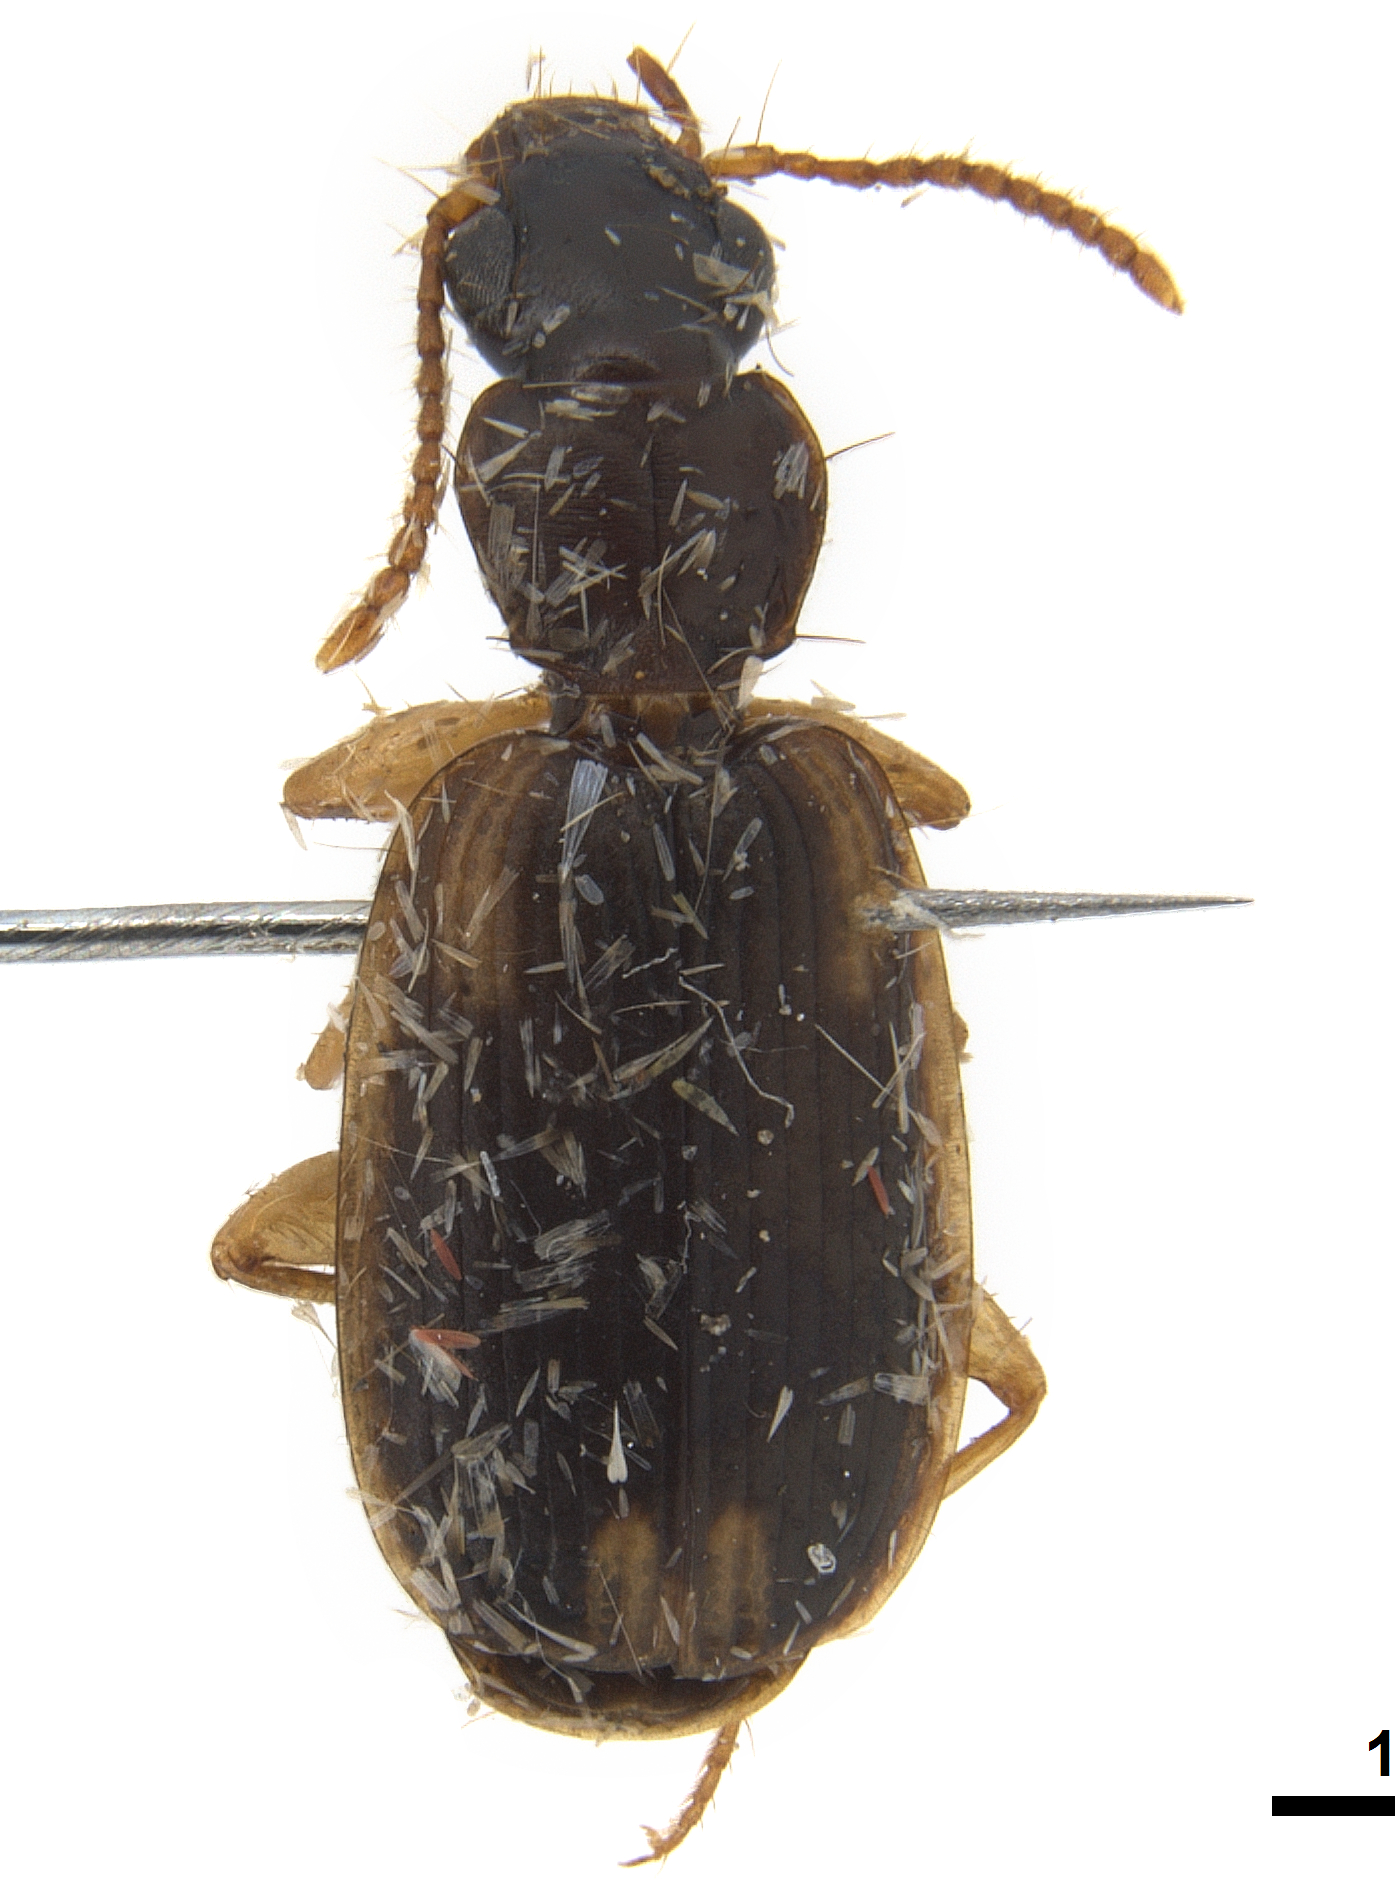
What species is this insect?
Anomotarus stigmula
